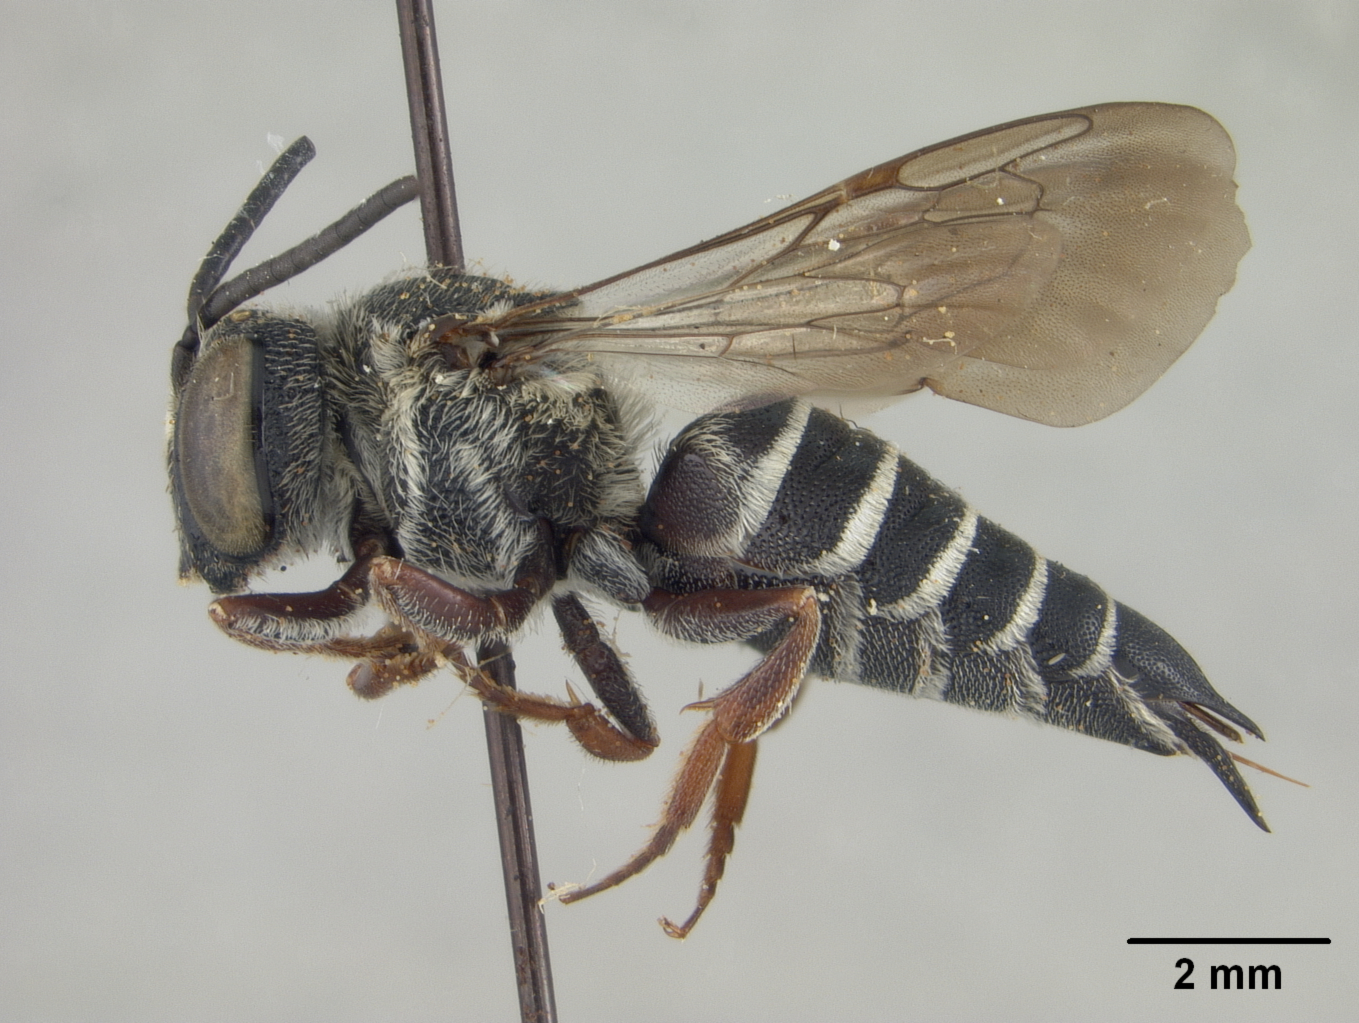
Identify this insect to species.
Coelioxys banksi
